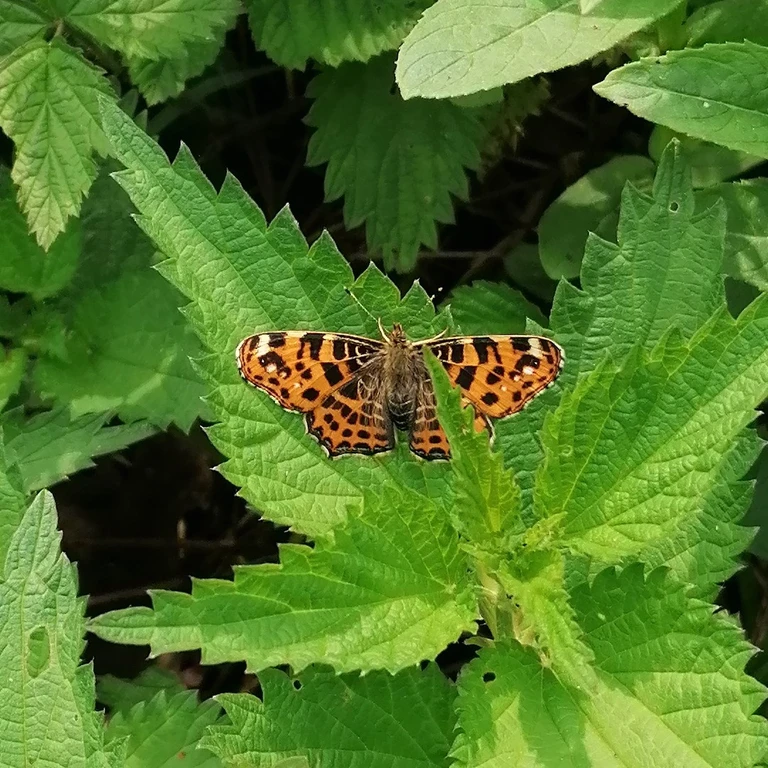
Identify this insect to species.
Araschnia levana
